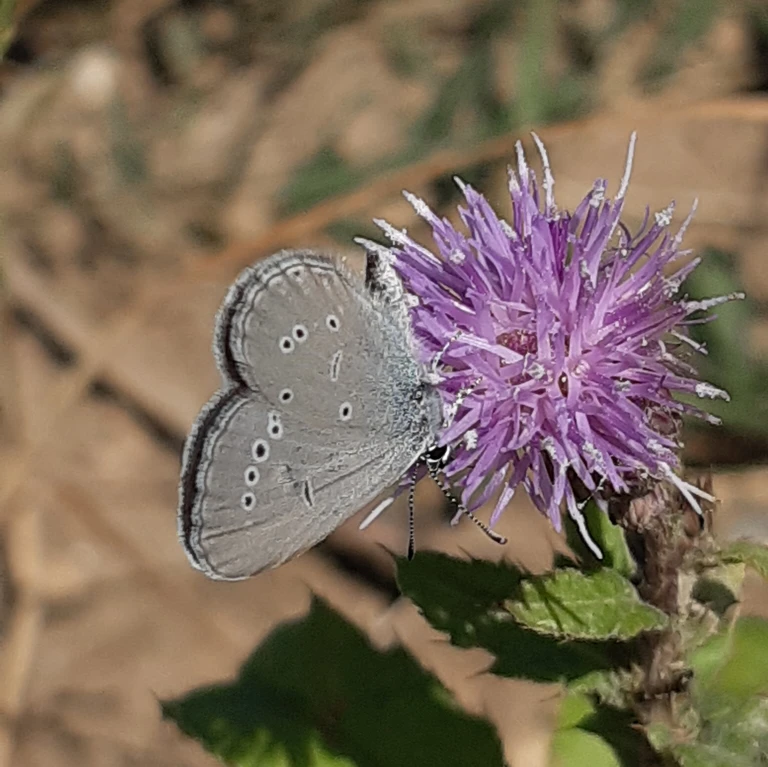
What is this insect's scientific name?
Cupido minimus
